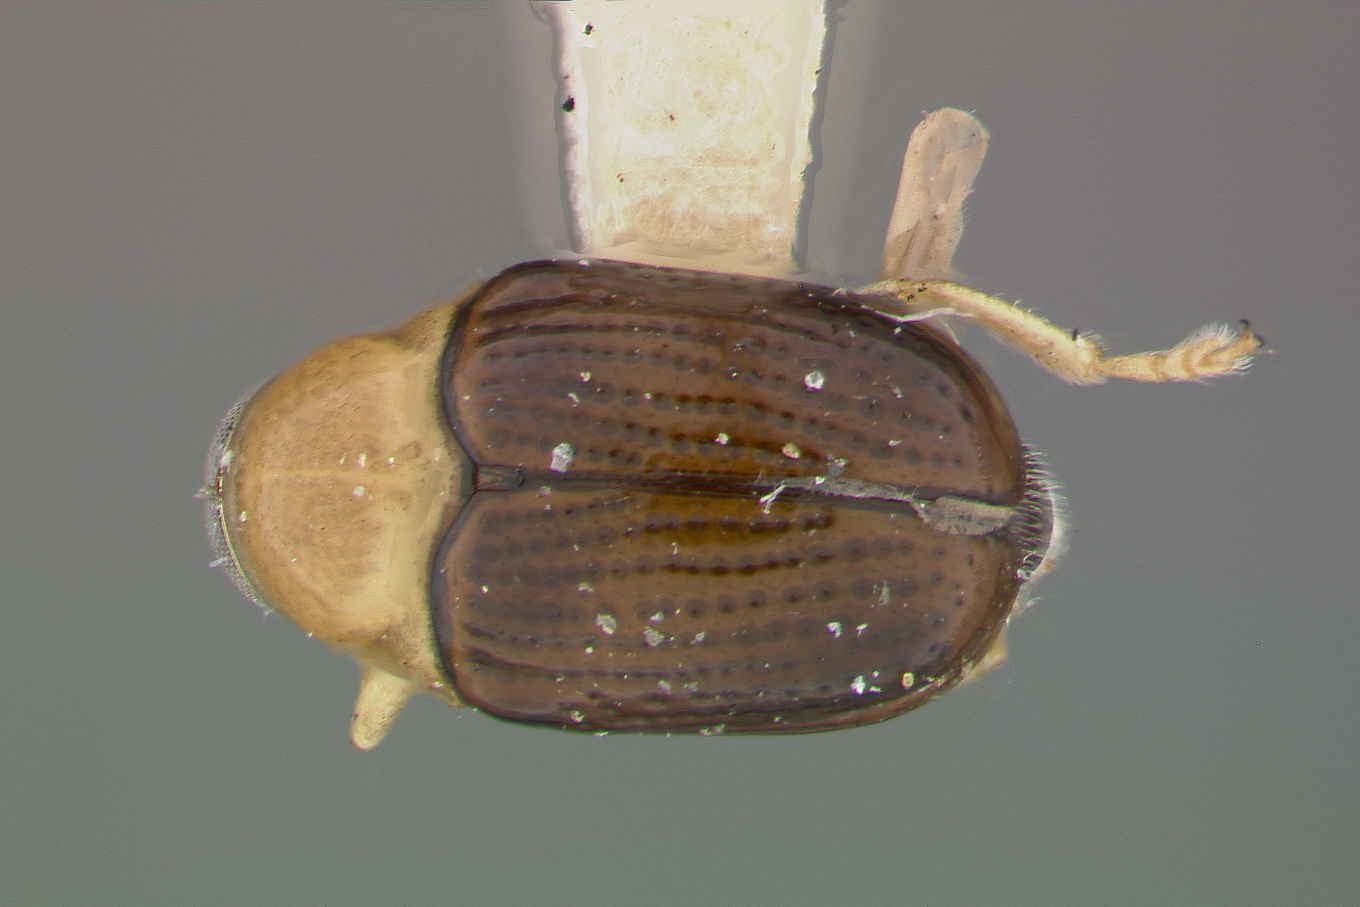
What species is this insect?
Coenobius stoneri
